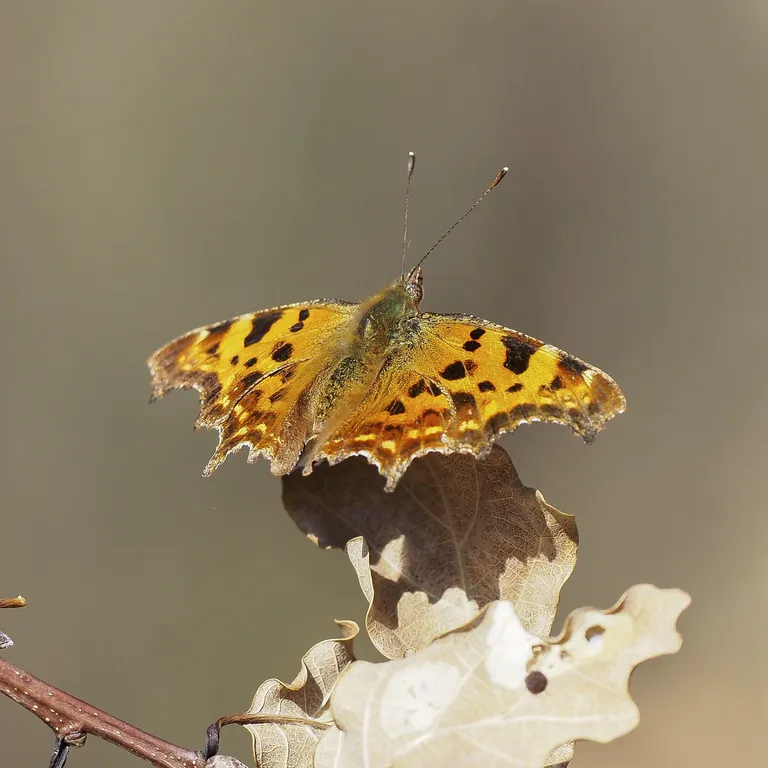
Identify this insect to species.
Polygonia c-album
